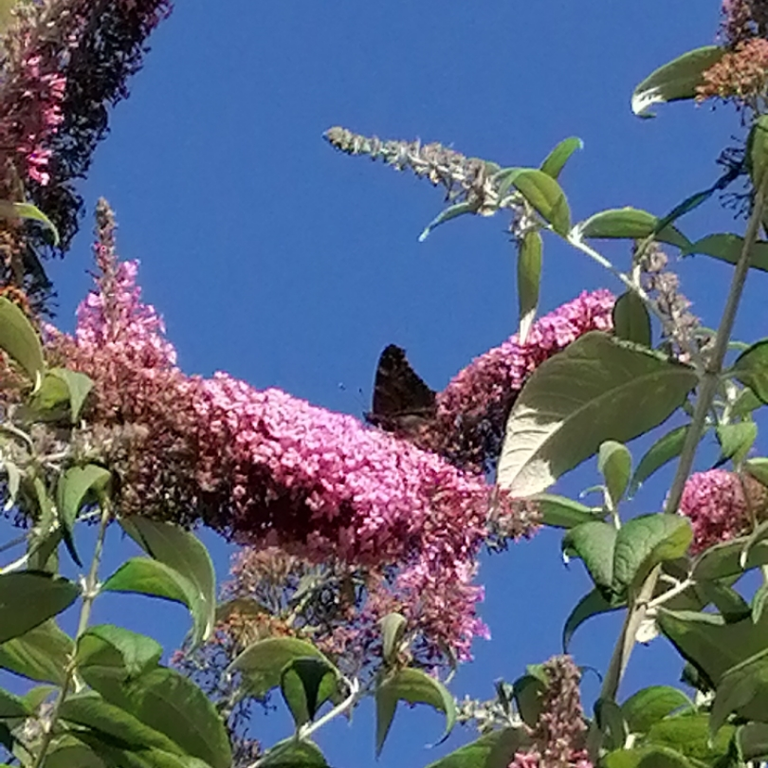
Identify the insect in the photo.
Aglais io
